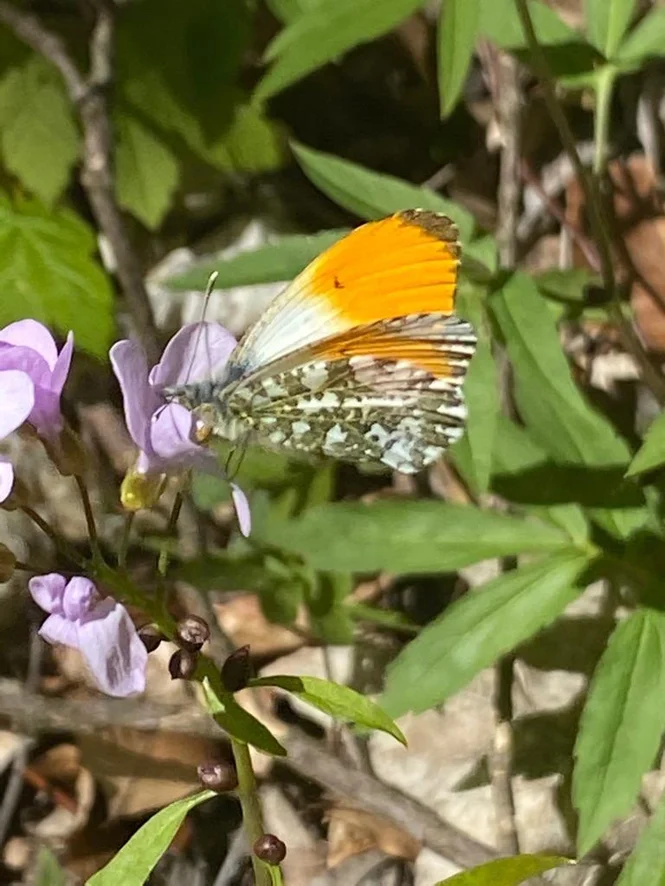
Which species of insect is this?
Anthocharis cardamines
